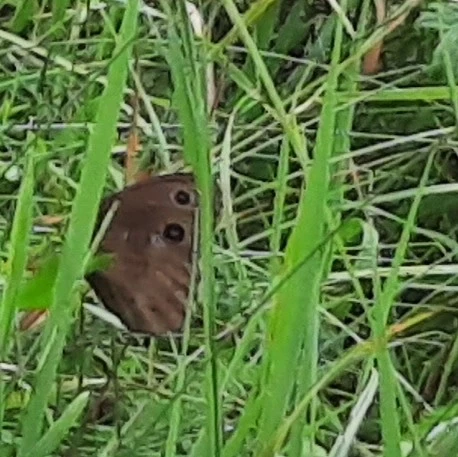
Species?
Minois dryas
